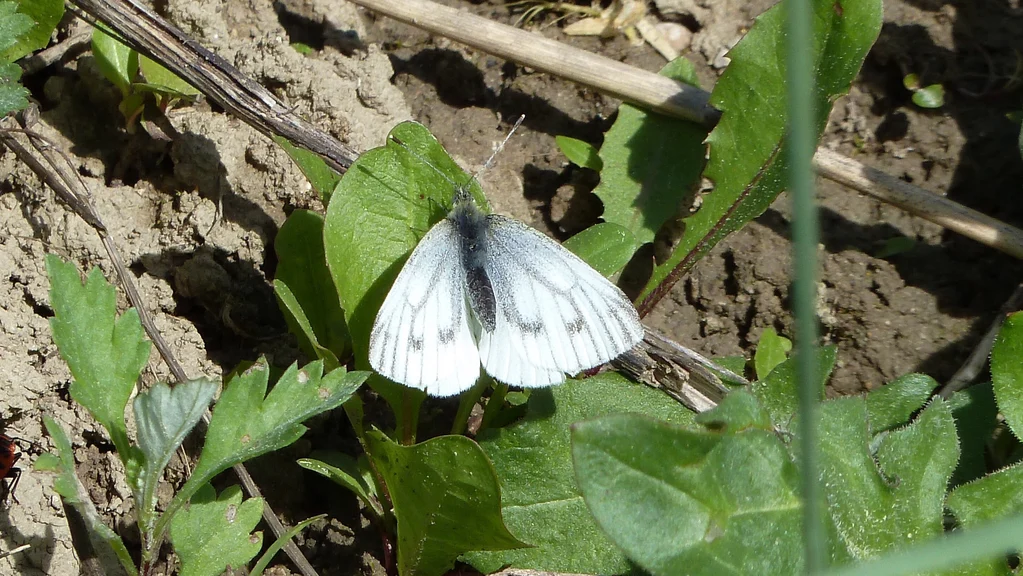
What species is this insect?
Pieris napi
